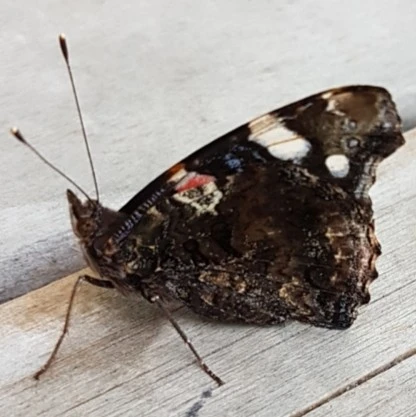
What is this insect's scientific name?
Vanessa atalanta
